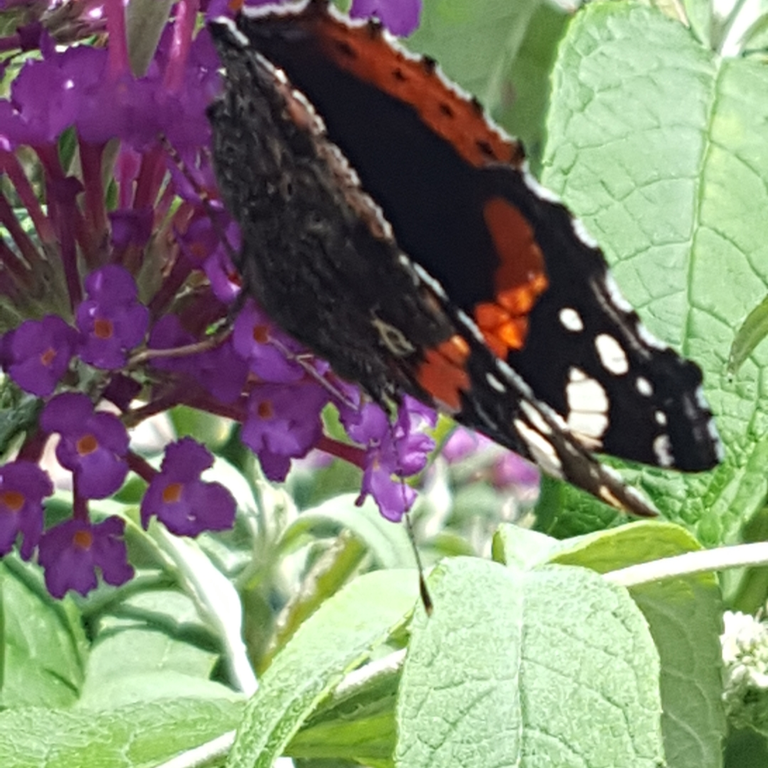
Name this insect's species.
Vanessa atalanta
